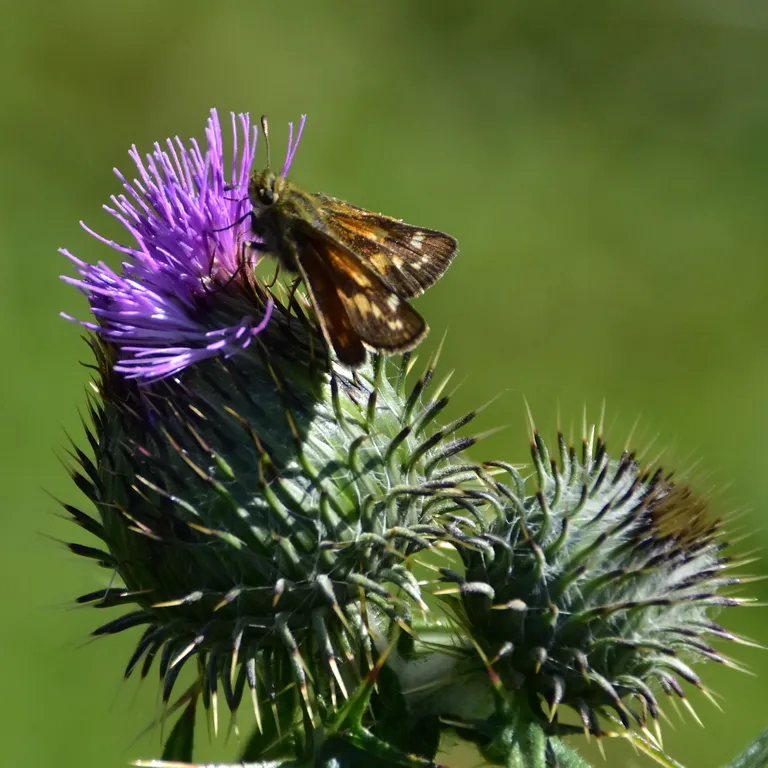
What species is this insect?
Hesperia comma
